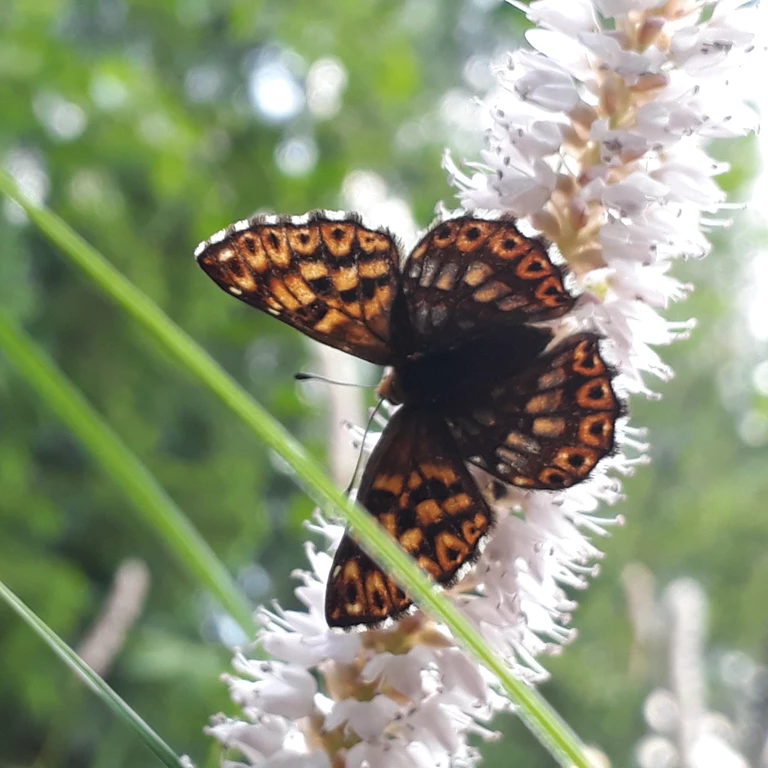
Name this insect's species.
Hamearis lucina
